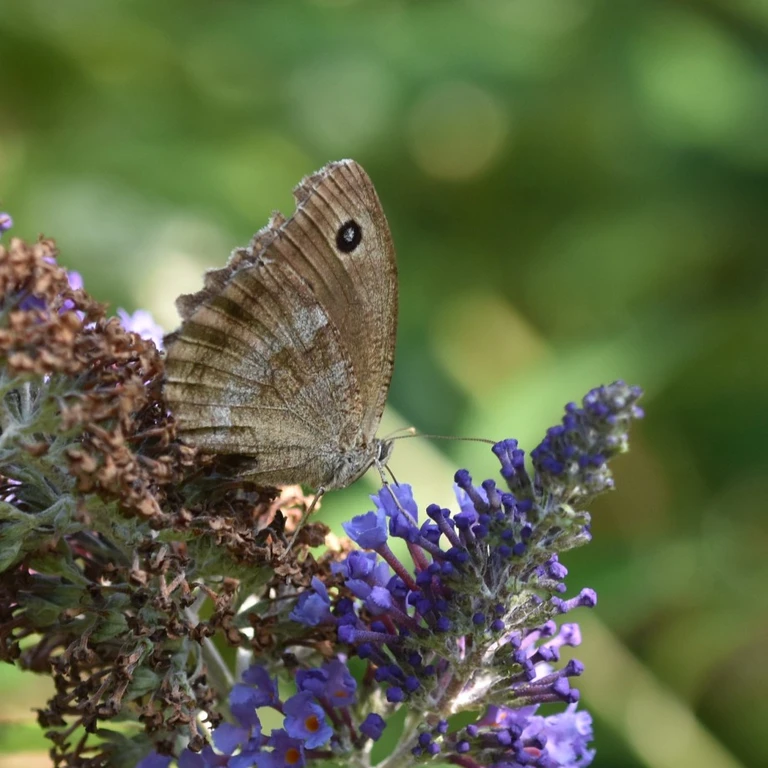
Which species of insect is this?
Minois dryas
